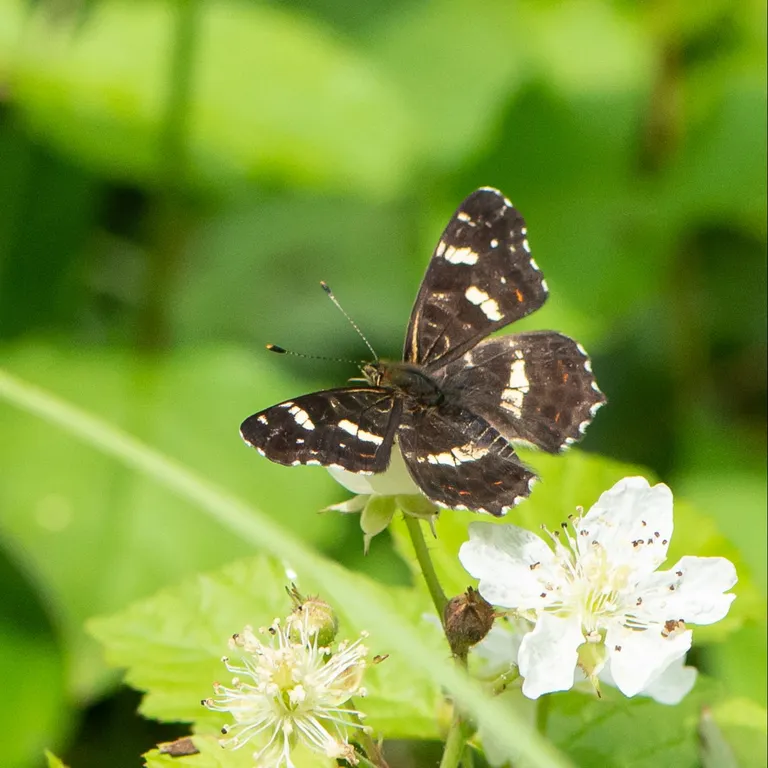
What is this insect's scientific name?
Araschnia levana
